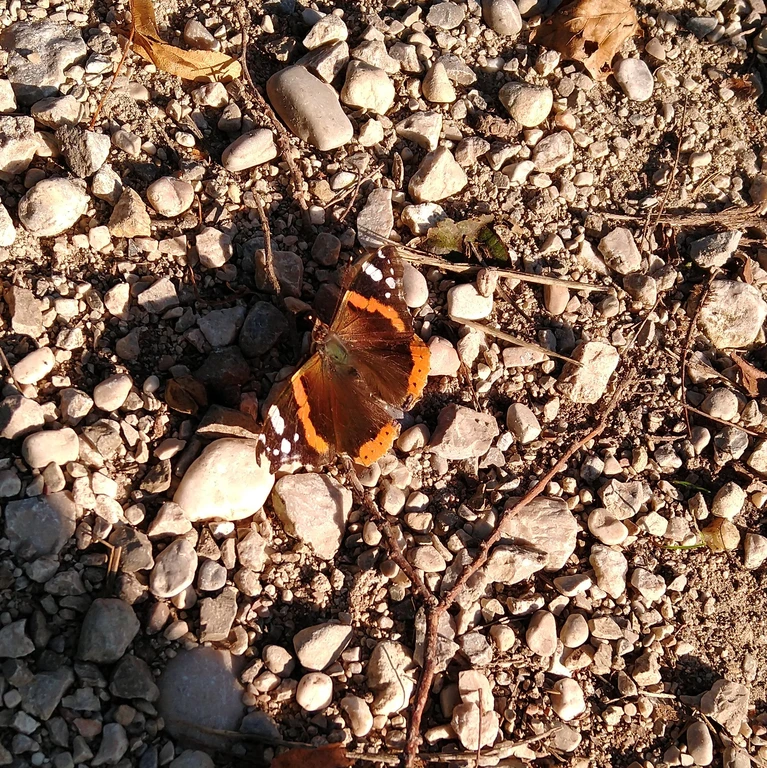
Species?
Vanessa atalanta
